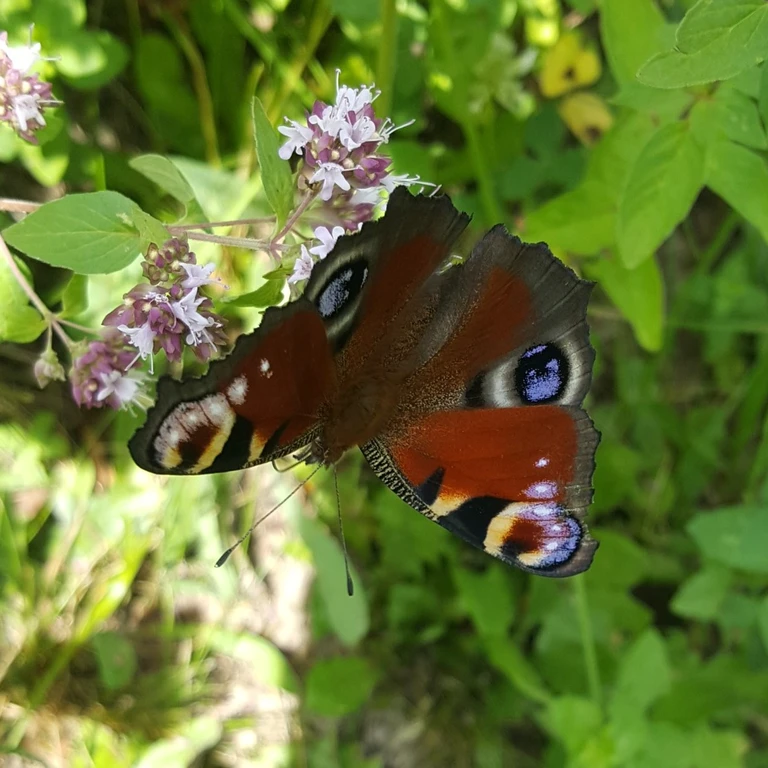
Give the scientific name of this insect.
Aglais io
